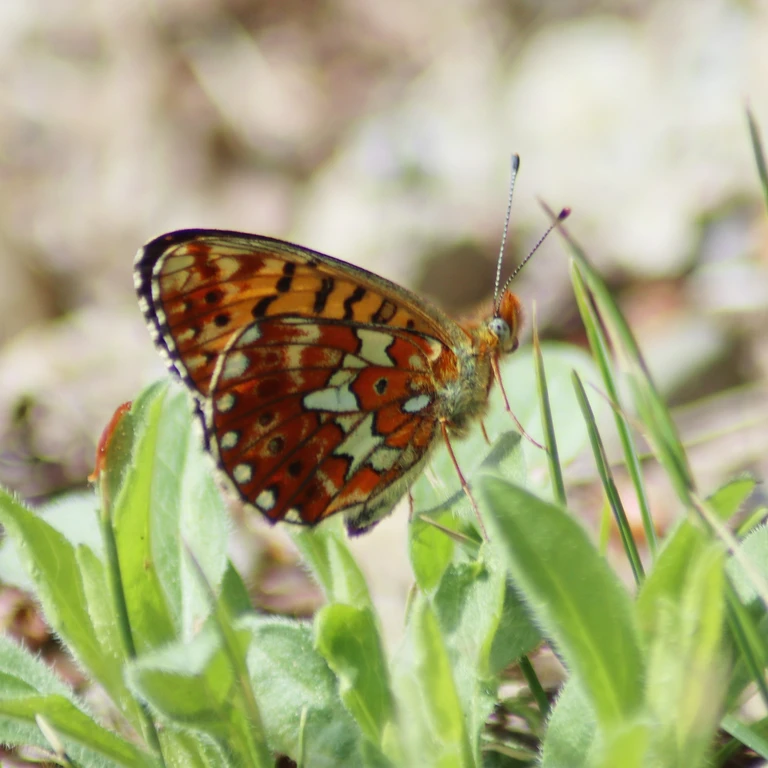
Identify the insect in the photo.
Boloria euphrosyne (also Clossiana euphrosyne)
